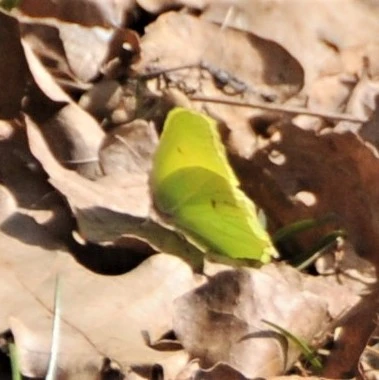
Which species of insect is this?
Gonepteryx rhamni
